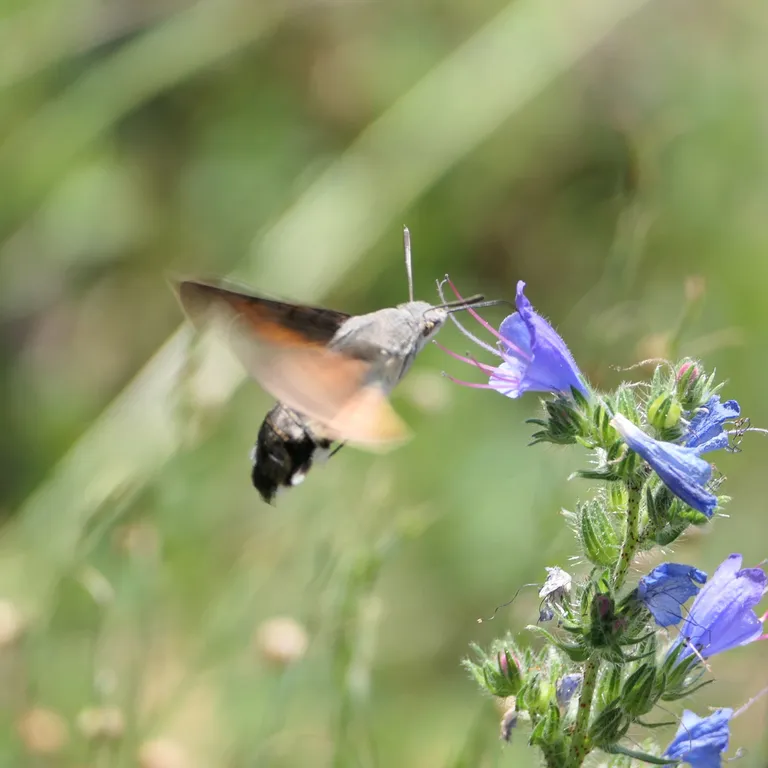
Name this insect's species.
Macroglossum stellatarum
